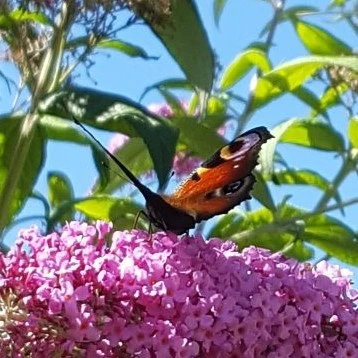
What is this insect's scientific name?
Aglais io
